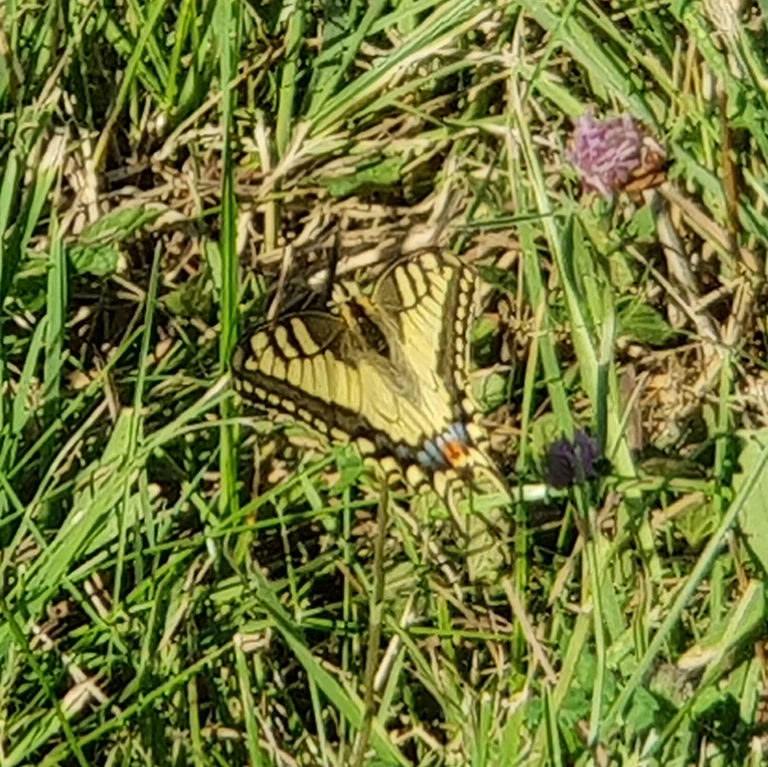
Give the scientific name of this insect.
Papilio machaon
